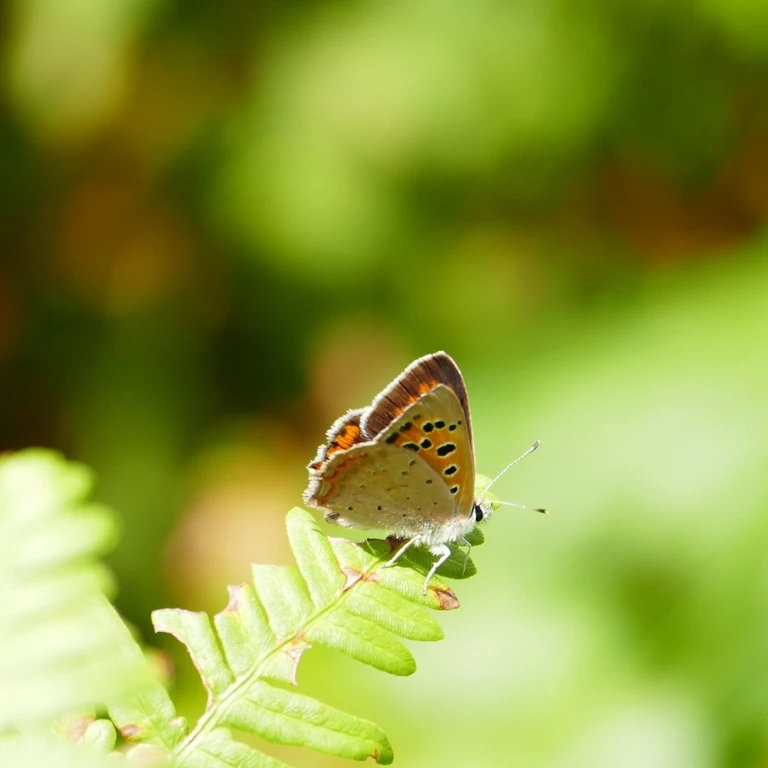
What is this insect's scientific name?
Lycaena phlaeas
